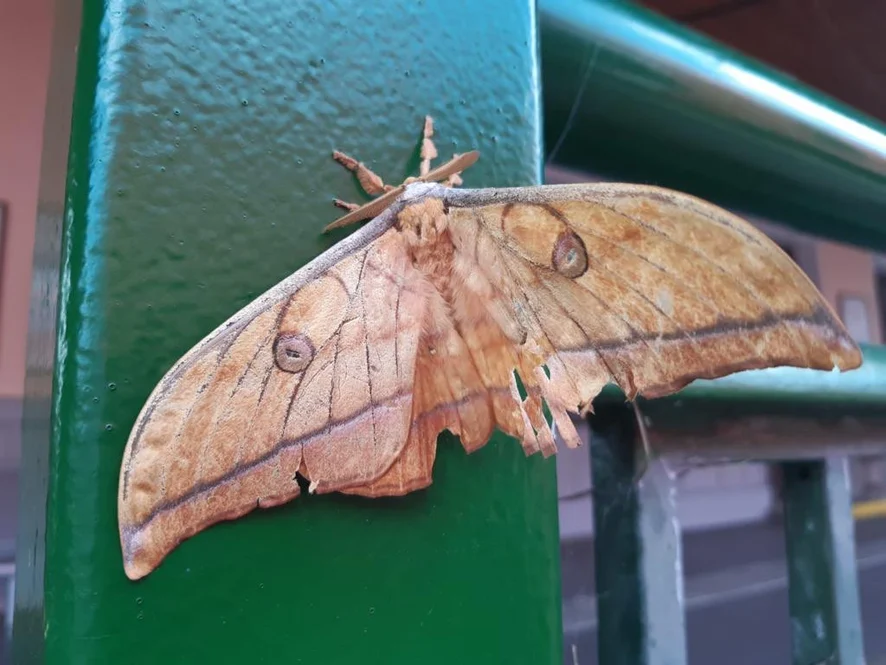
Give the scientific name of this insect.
Antheraea yamamai
